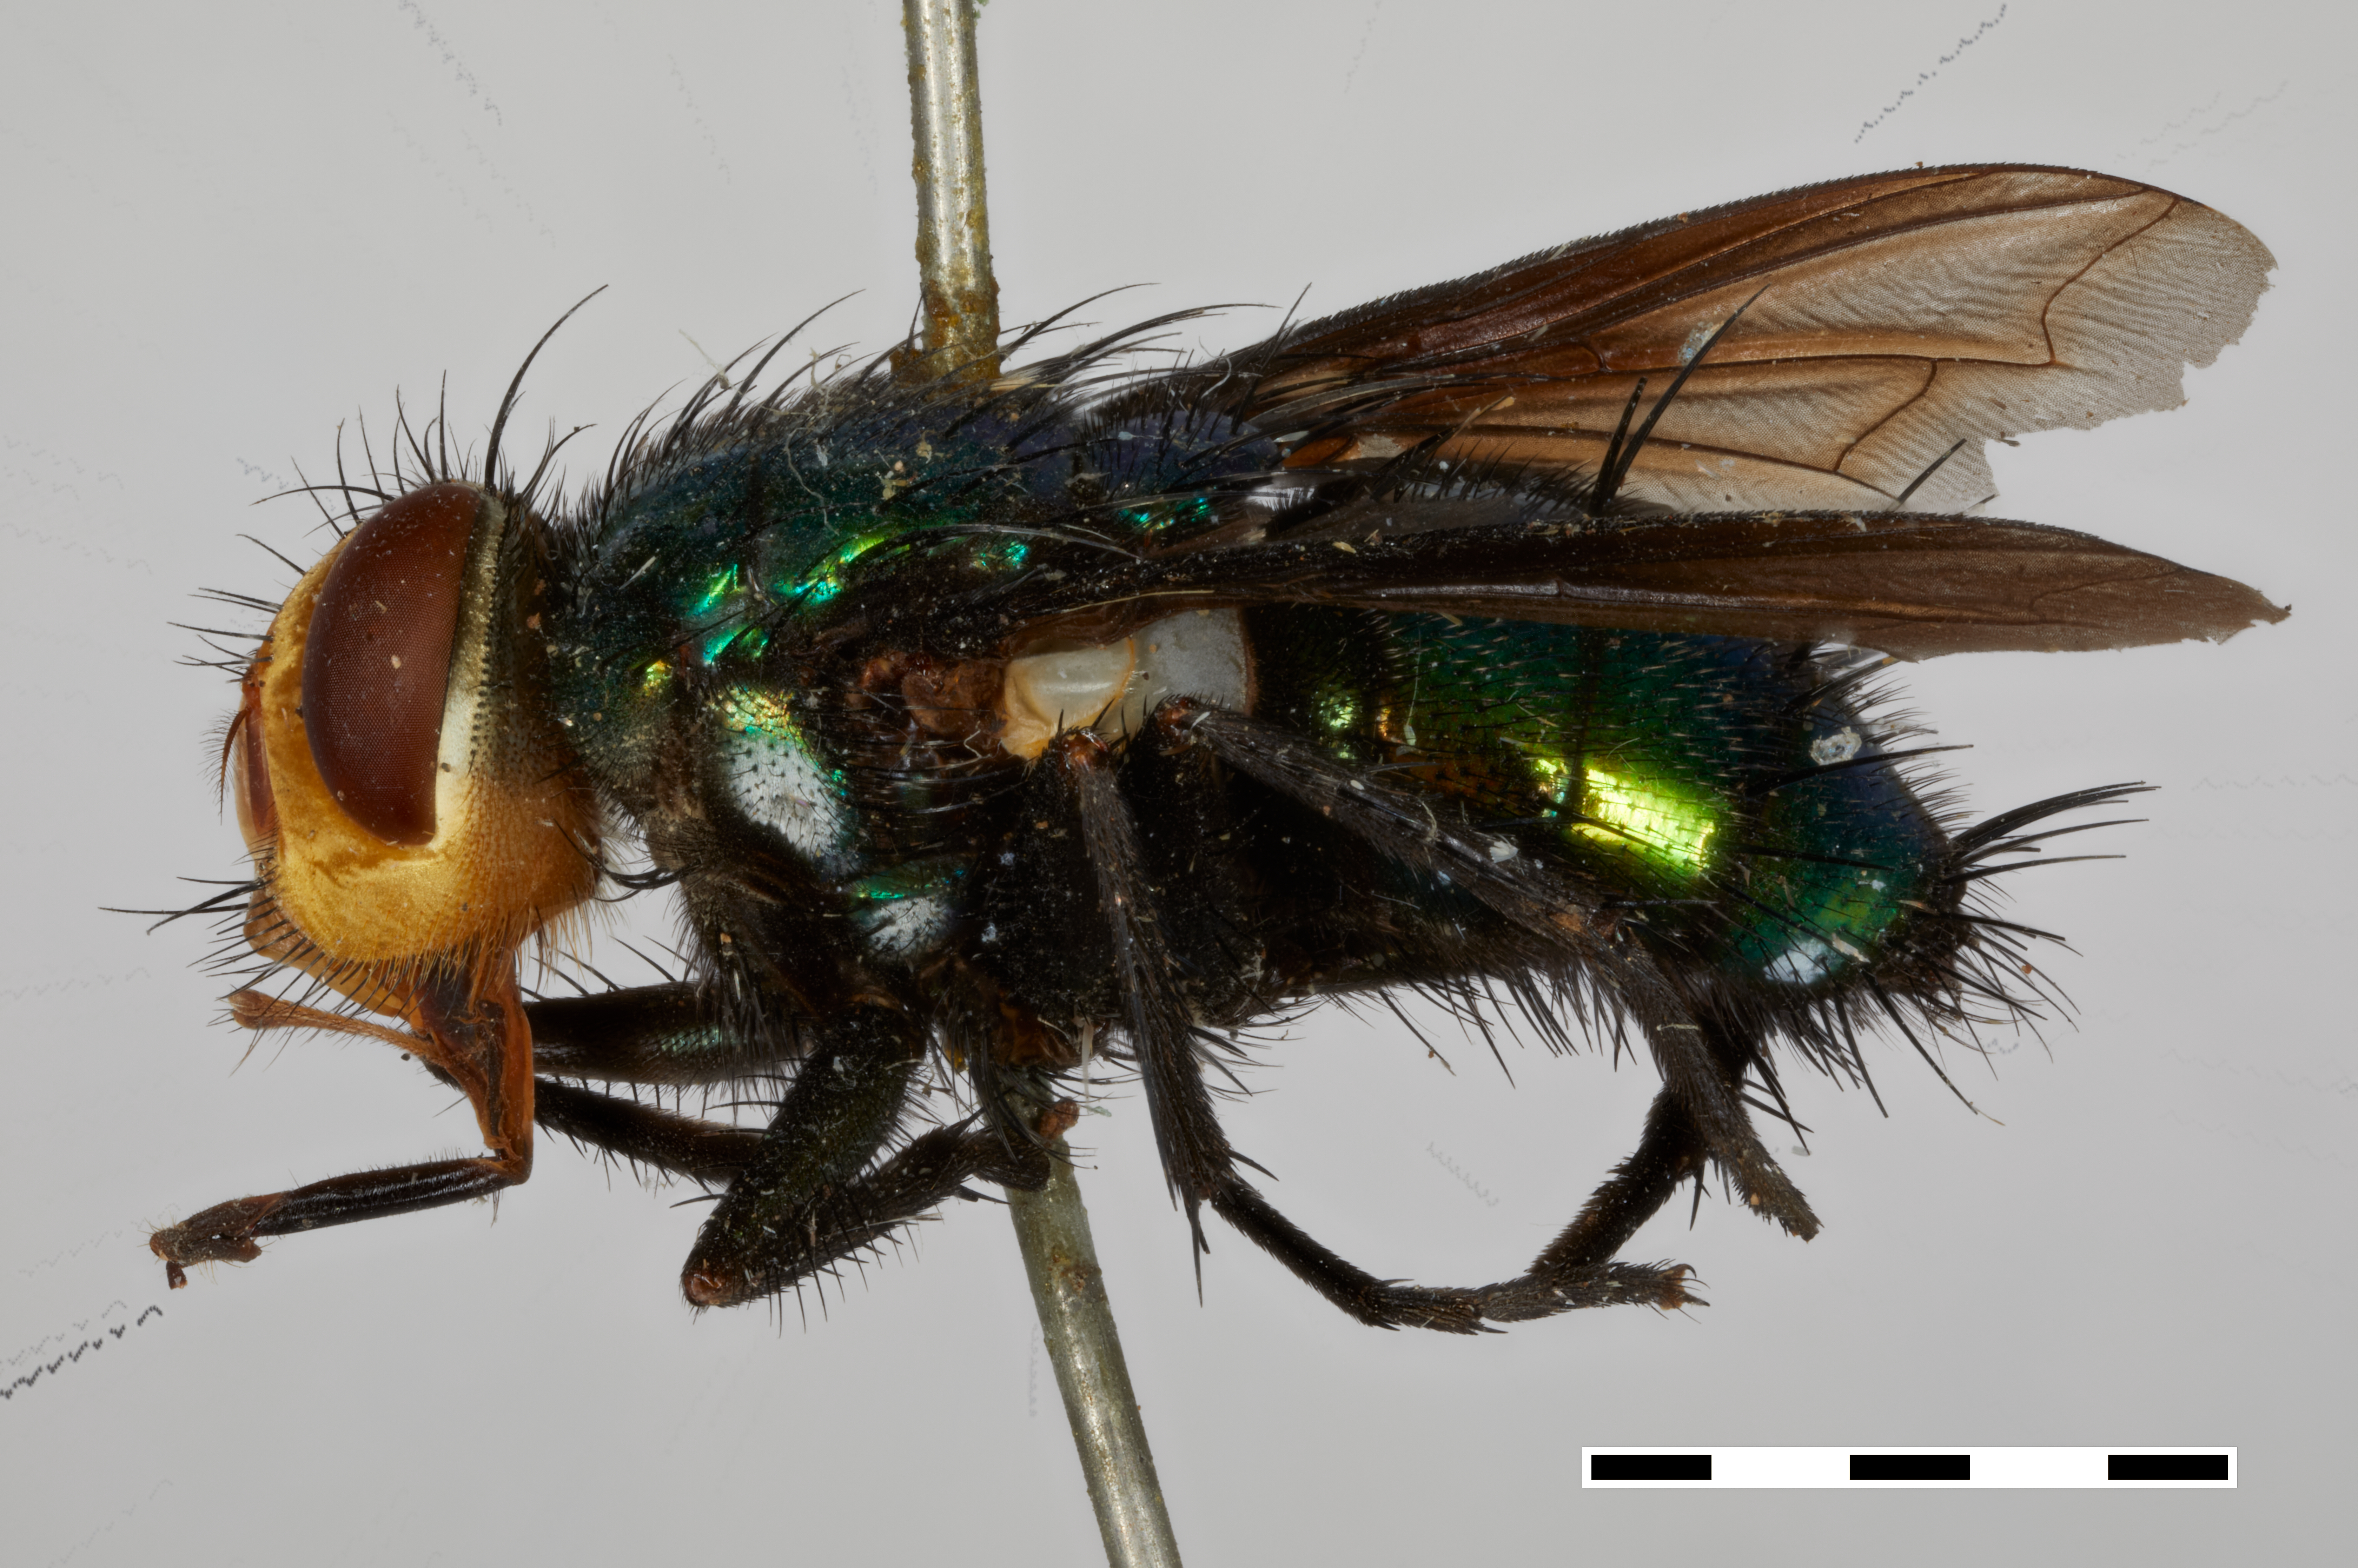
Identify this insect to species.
Silbomyia sumba
